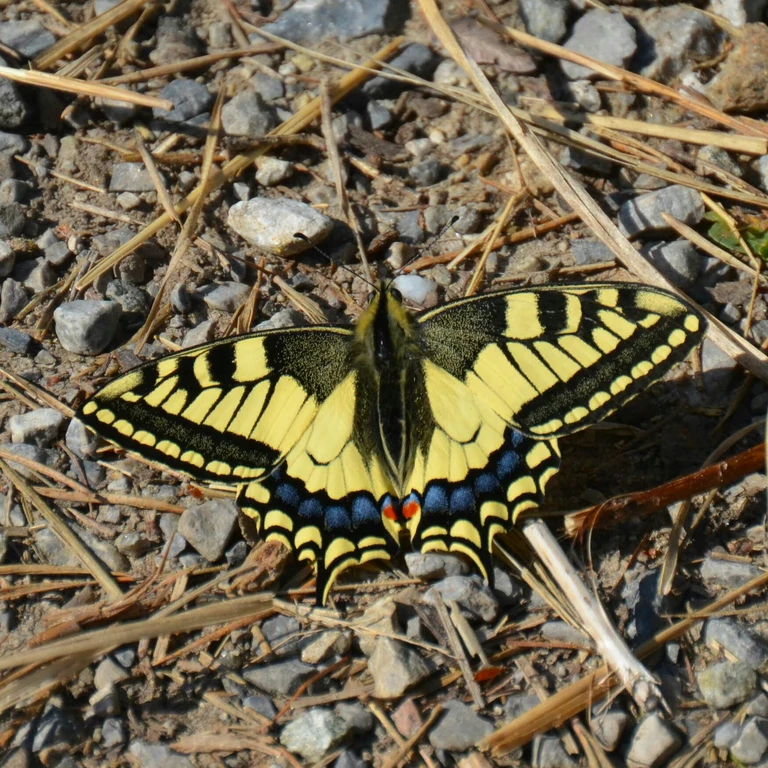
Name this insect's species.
Papilio machaon
